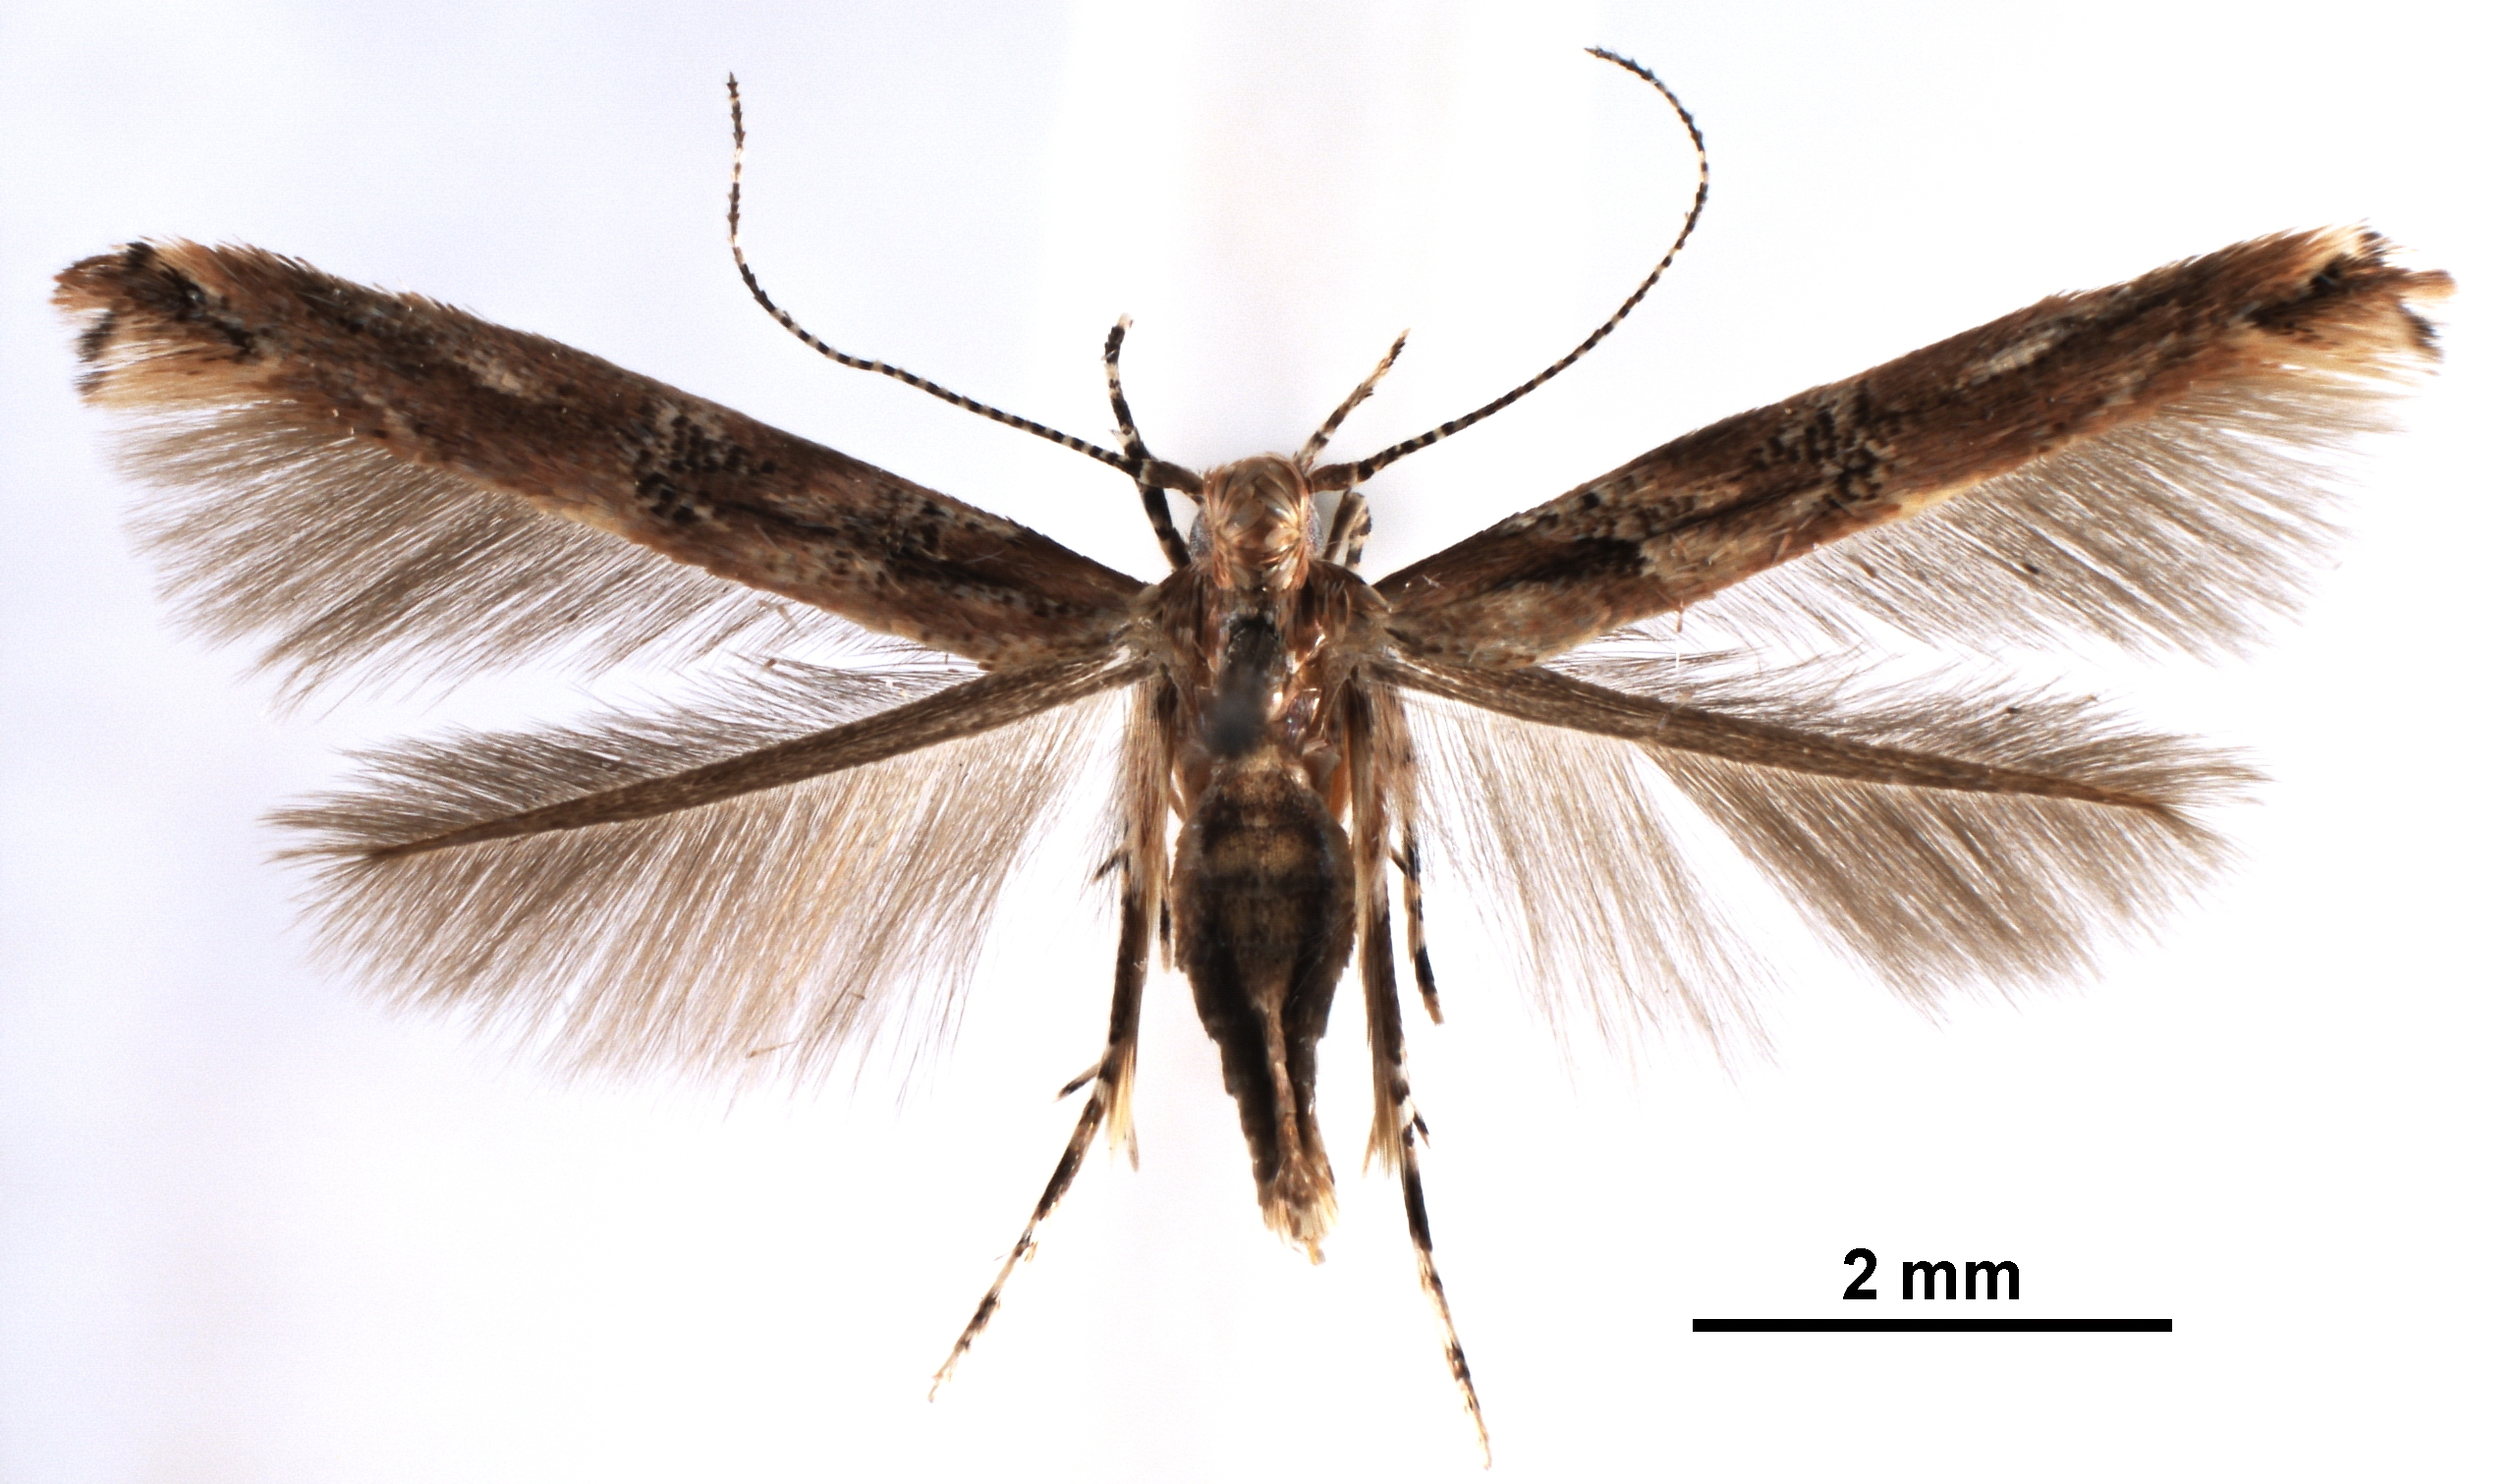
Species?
Anatrachyntis badia
